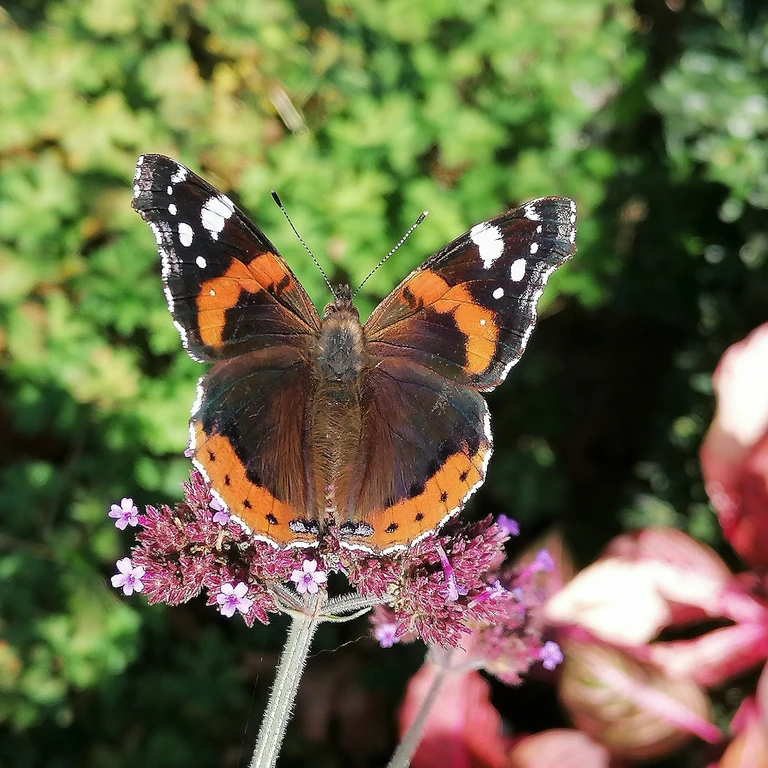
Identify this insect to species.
Vanessa atalanta
